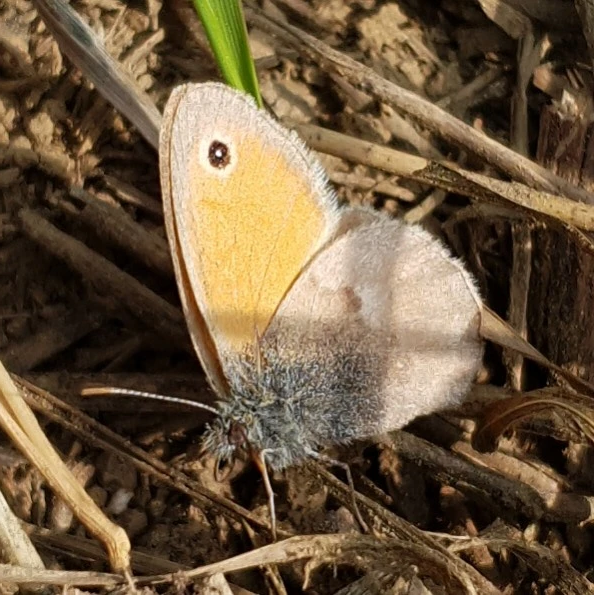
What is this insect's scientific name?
Coenonympha pamphilus
